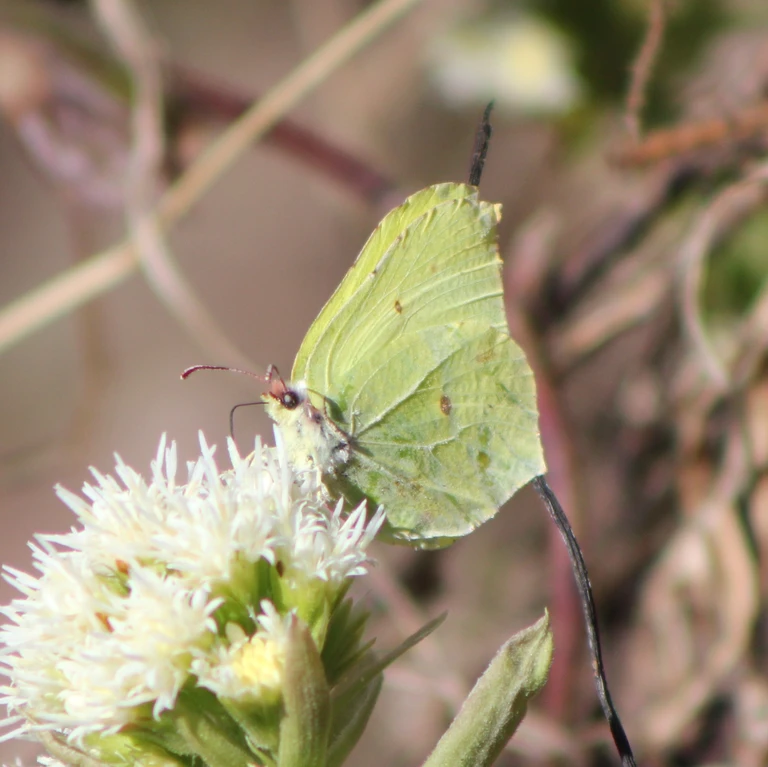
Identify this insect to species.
Gonepteryx rhamni
